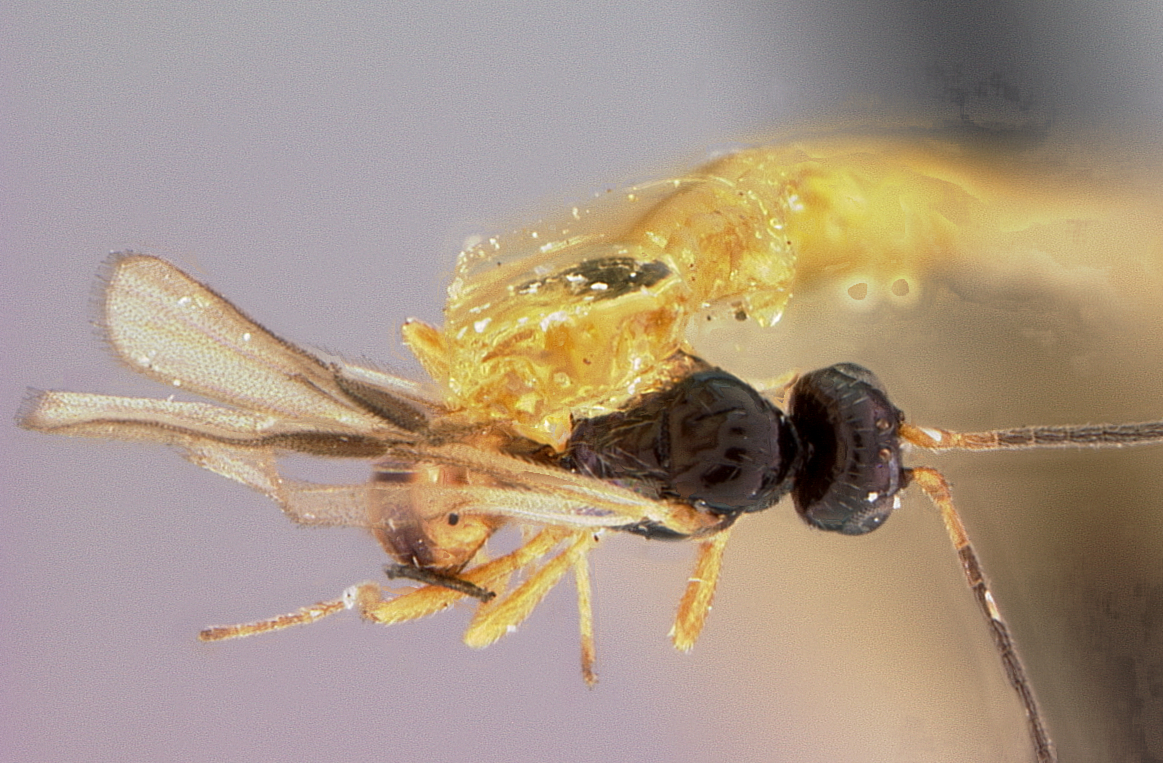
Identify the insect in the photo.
Gnaptodon pulchrigaster
